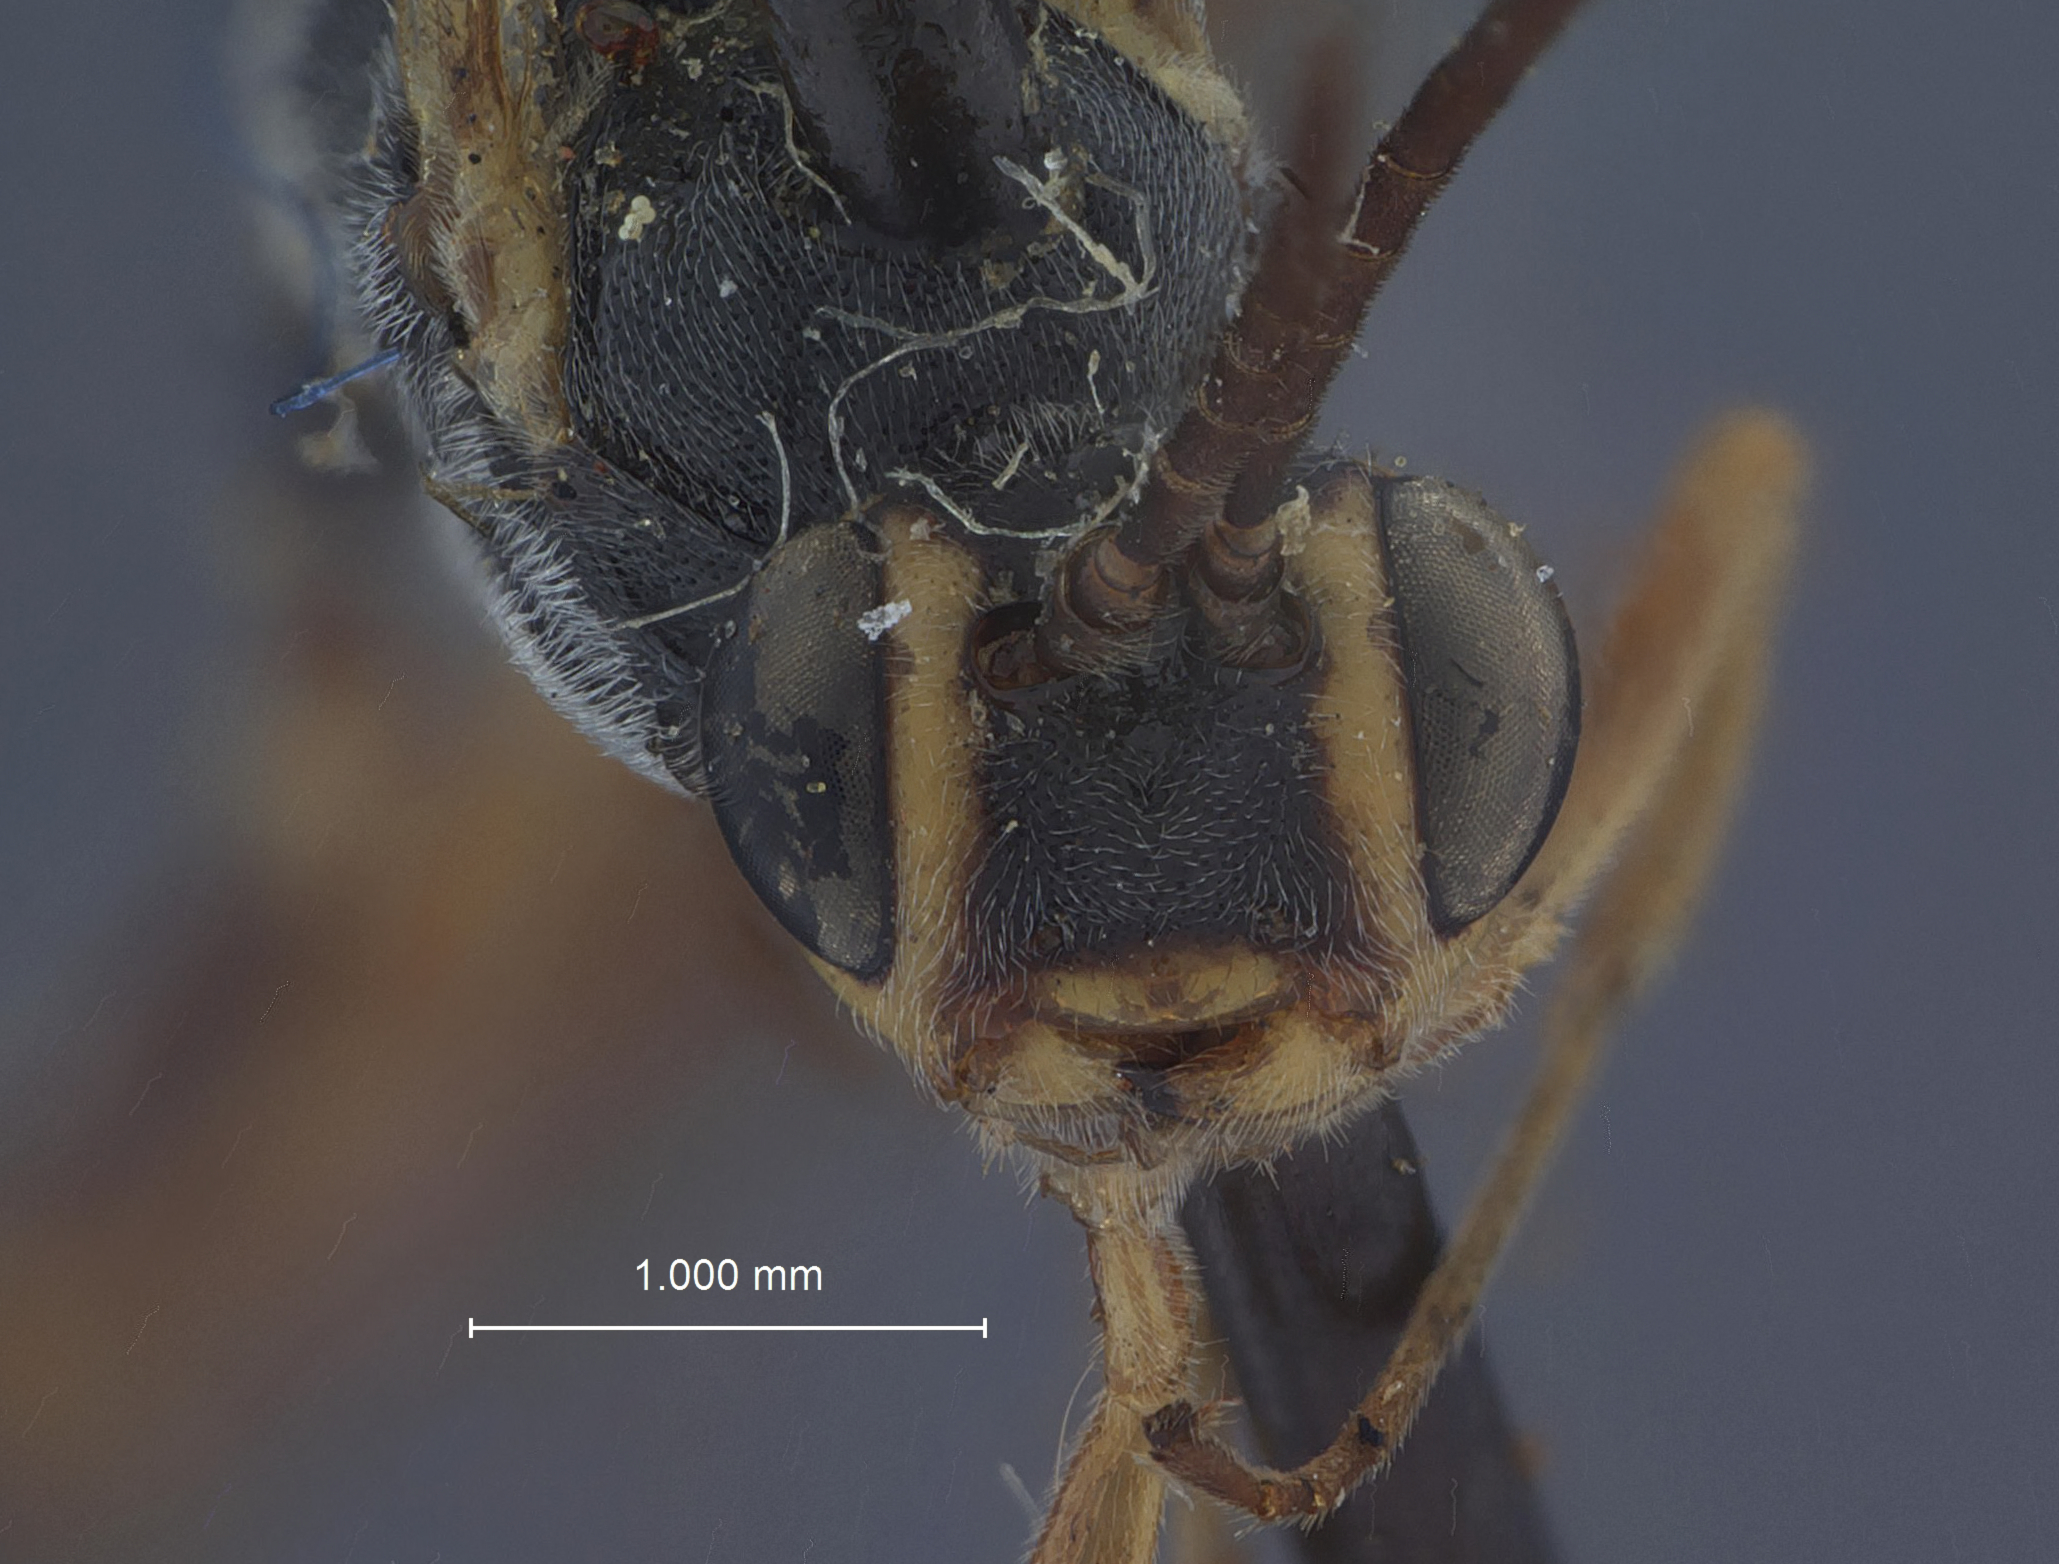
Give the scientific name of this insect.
Zaleptopygus obereae
